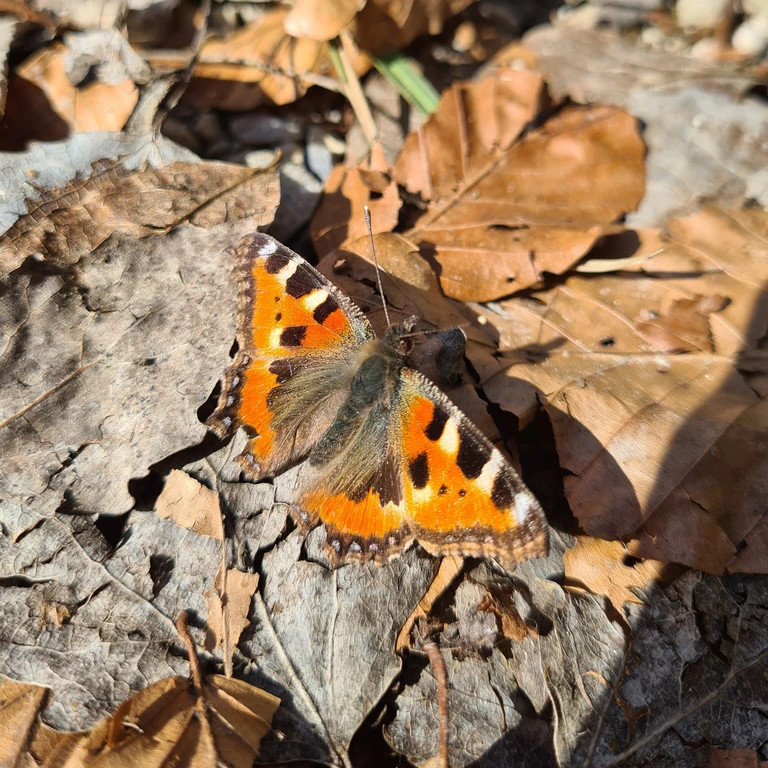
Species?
Aglais urticae
